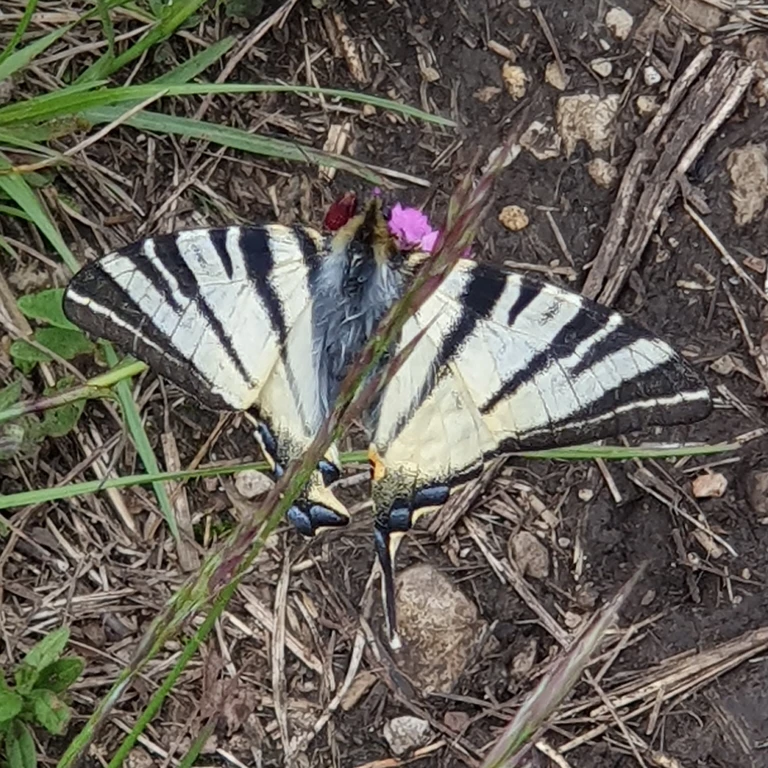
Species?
Iphiclides podalirius
